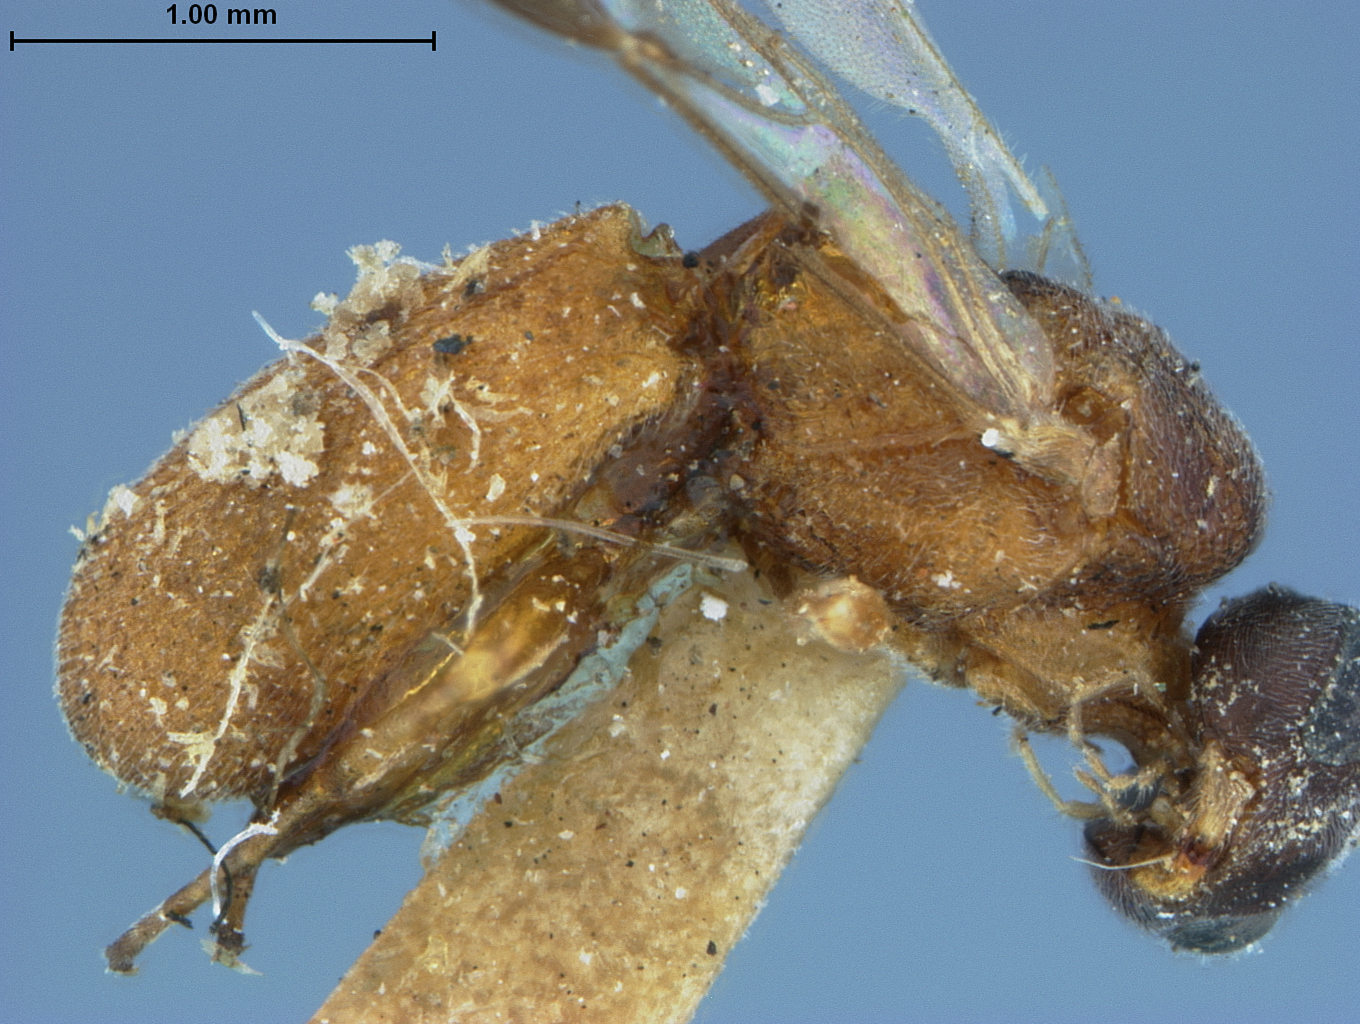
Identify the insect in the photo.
Chelonus pallidus
